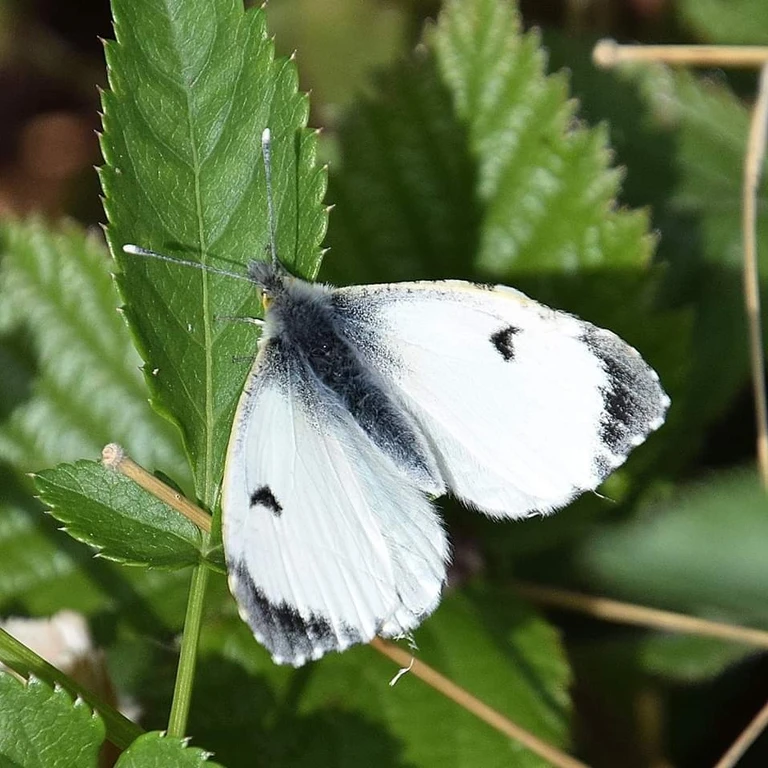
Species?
Anthocharis cardamines
